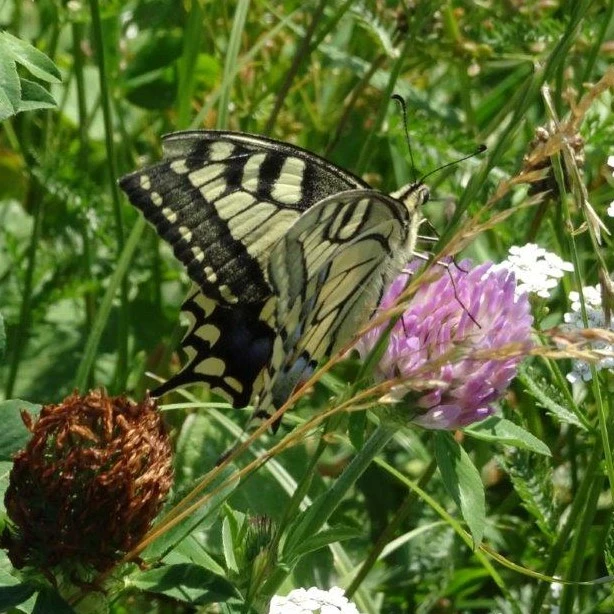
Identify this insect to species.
Papilio machaon
